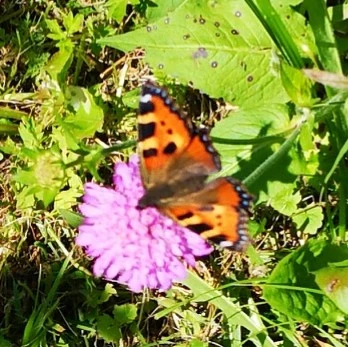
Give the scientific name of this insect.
Aglais urticae
